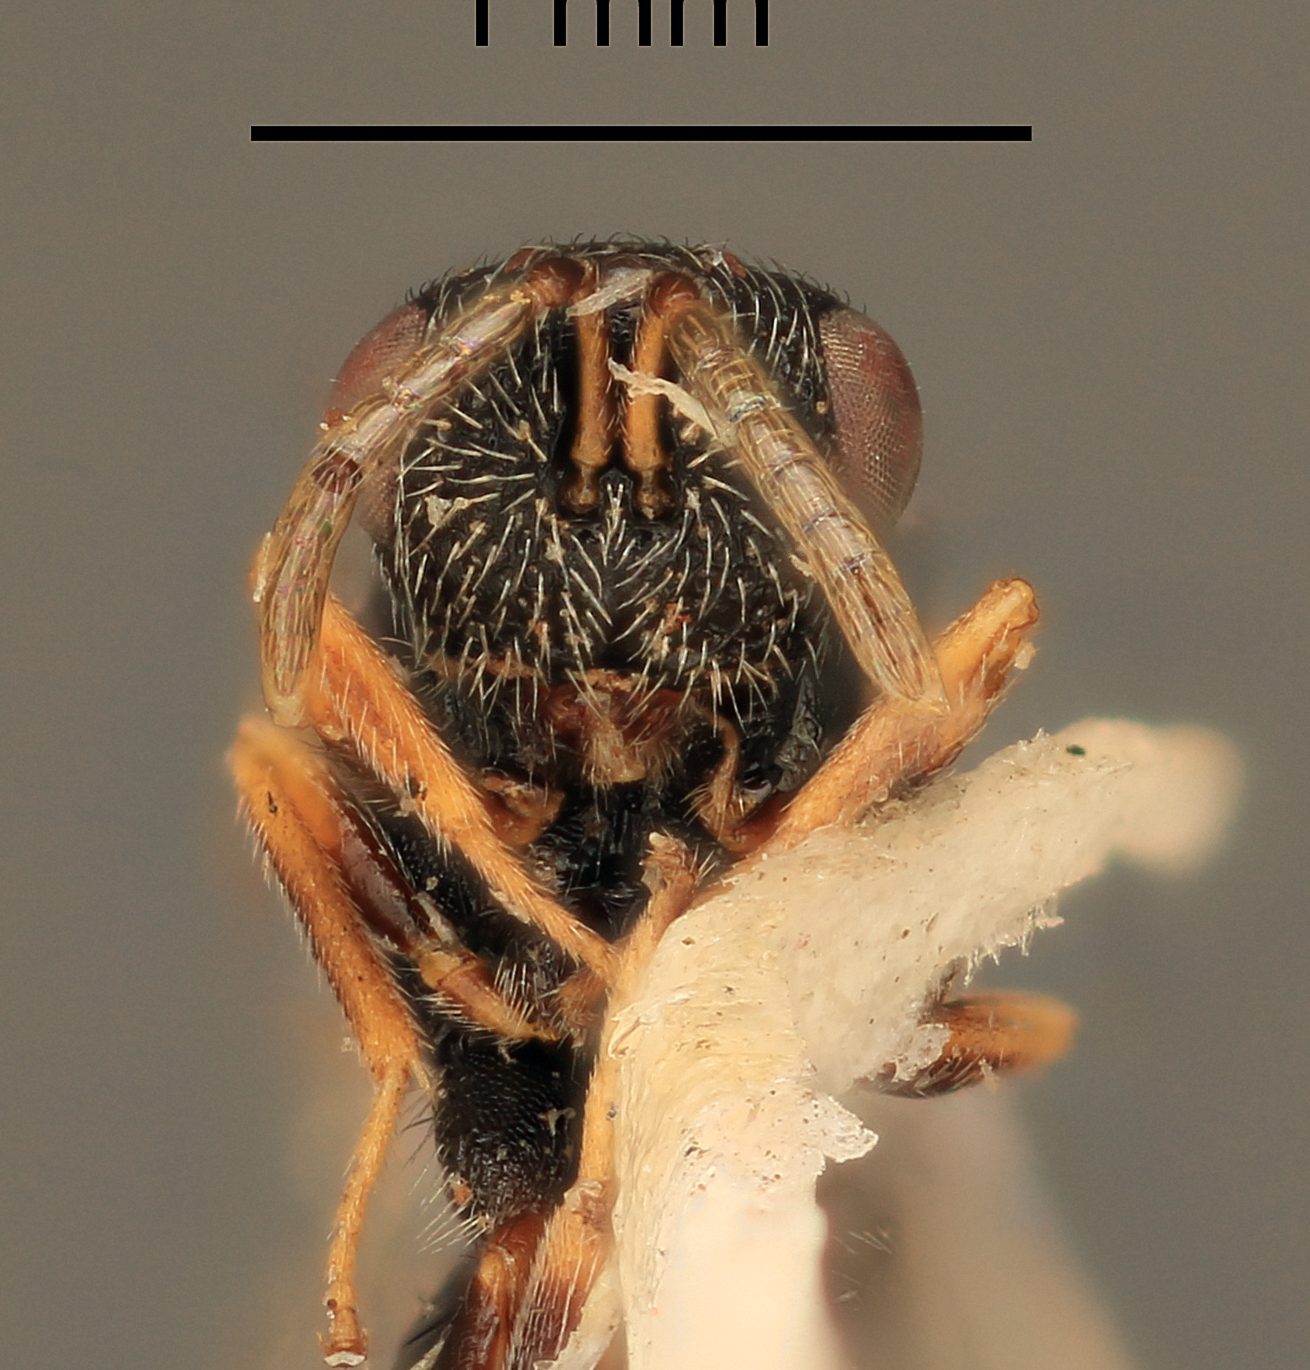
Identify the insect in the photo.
Eurytoma squamosa
